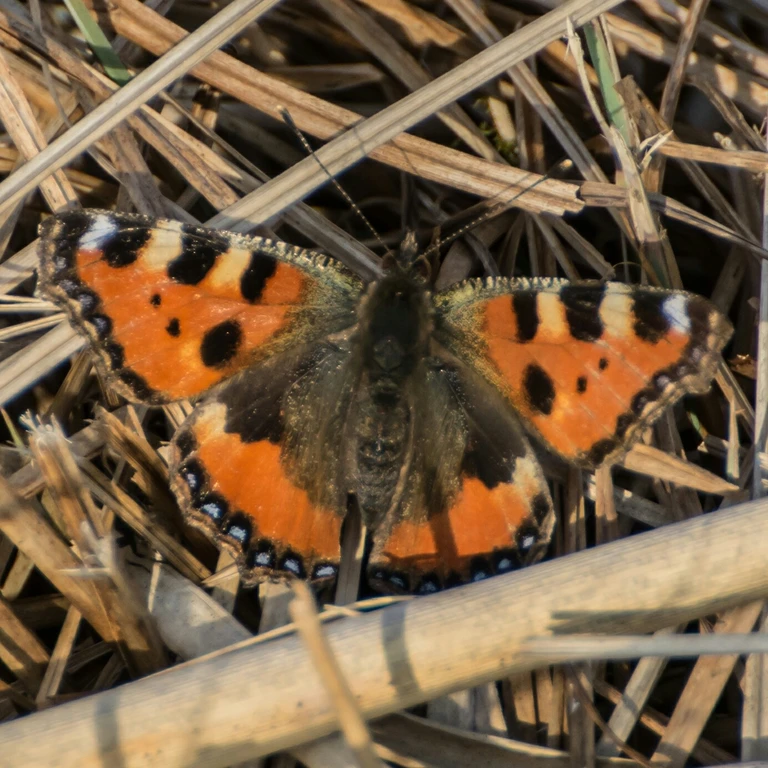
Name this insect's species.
Aglais urticae
